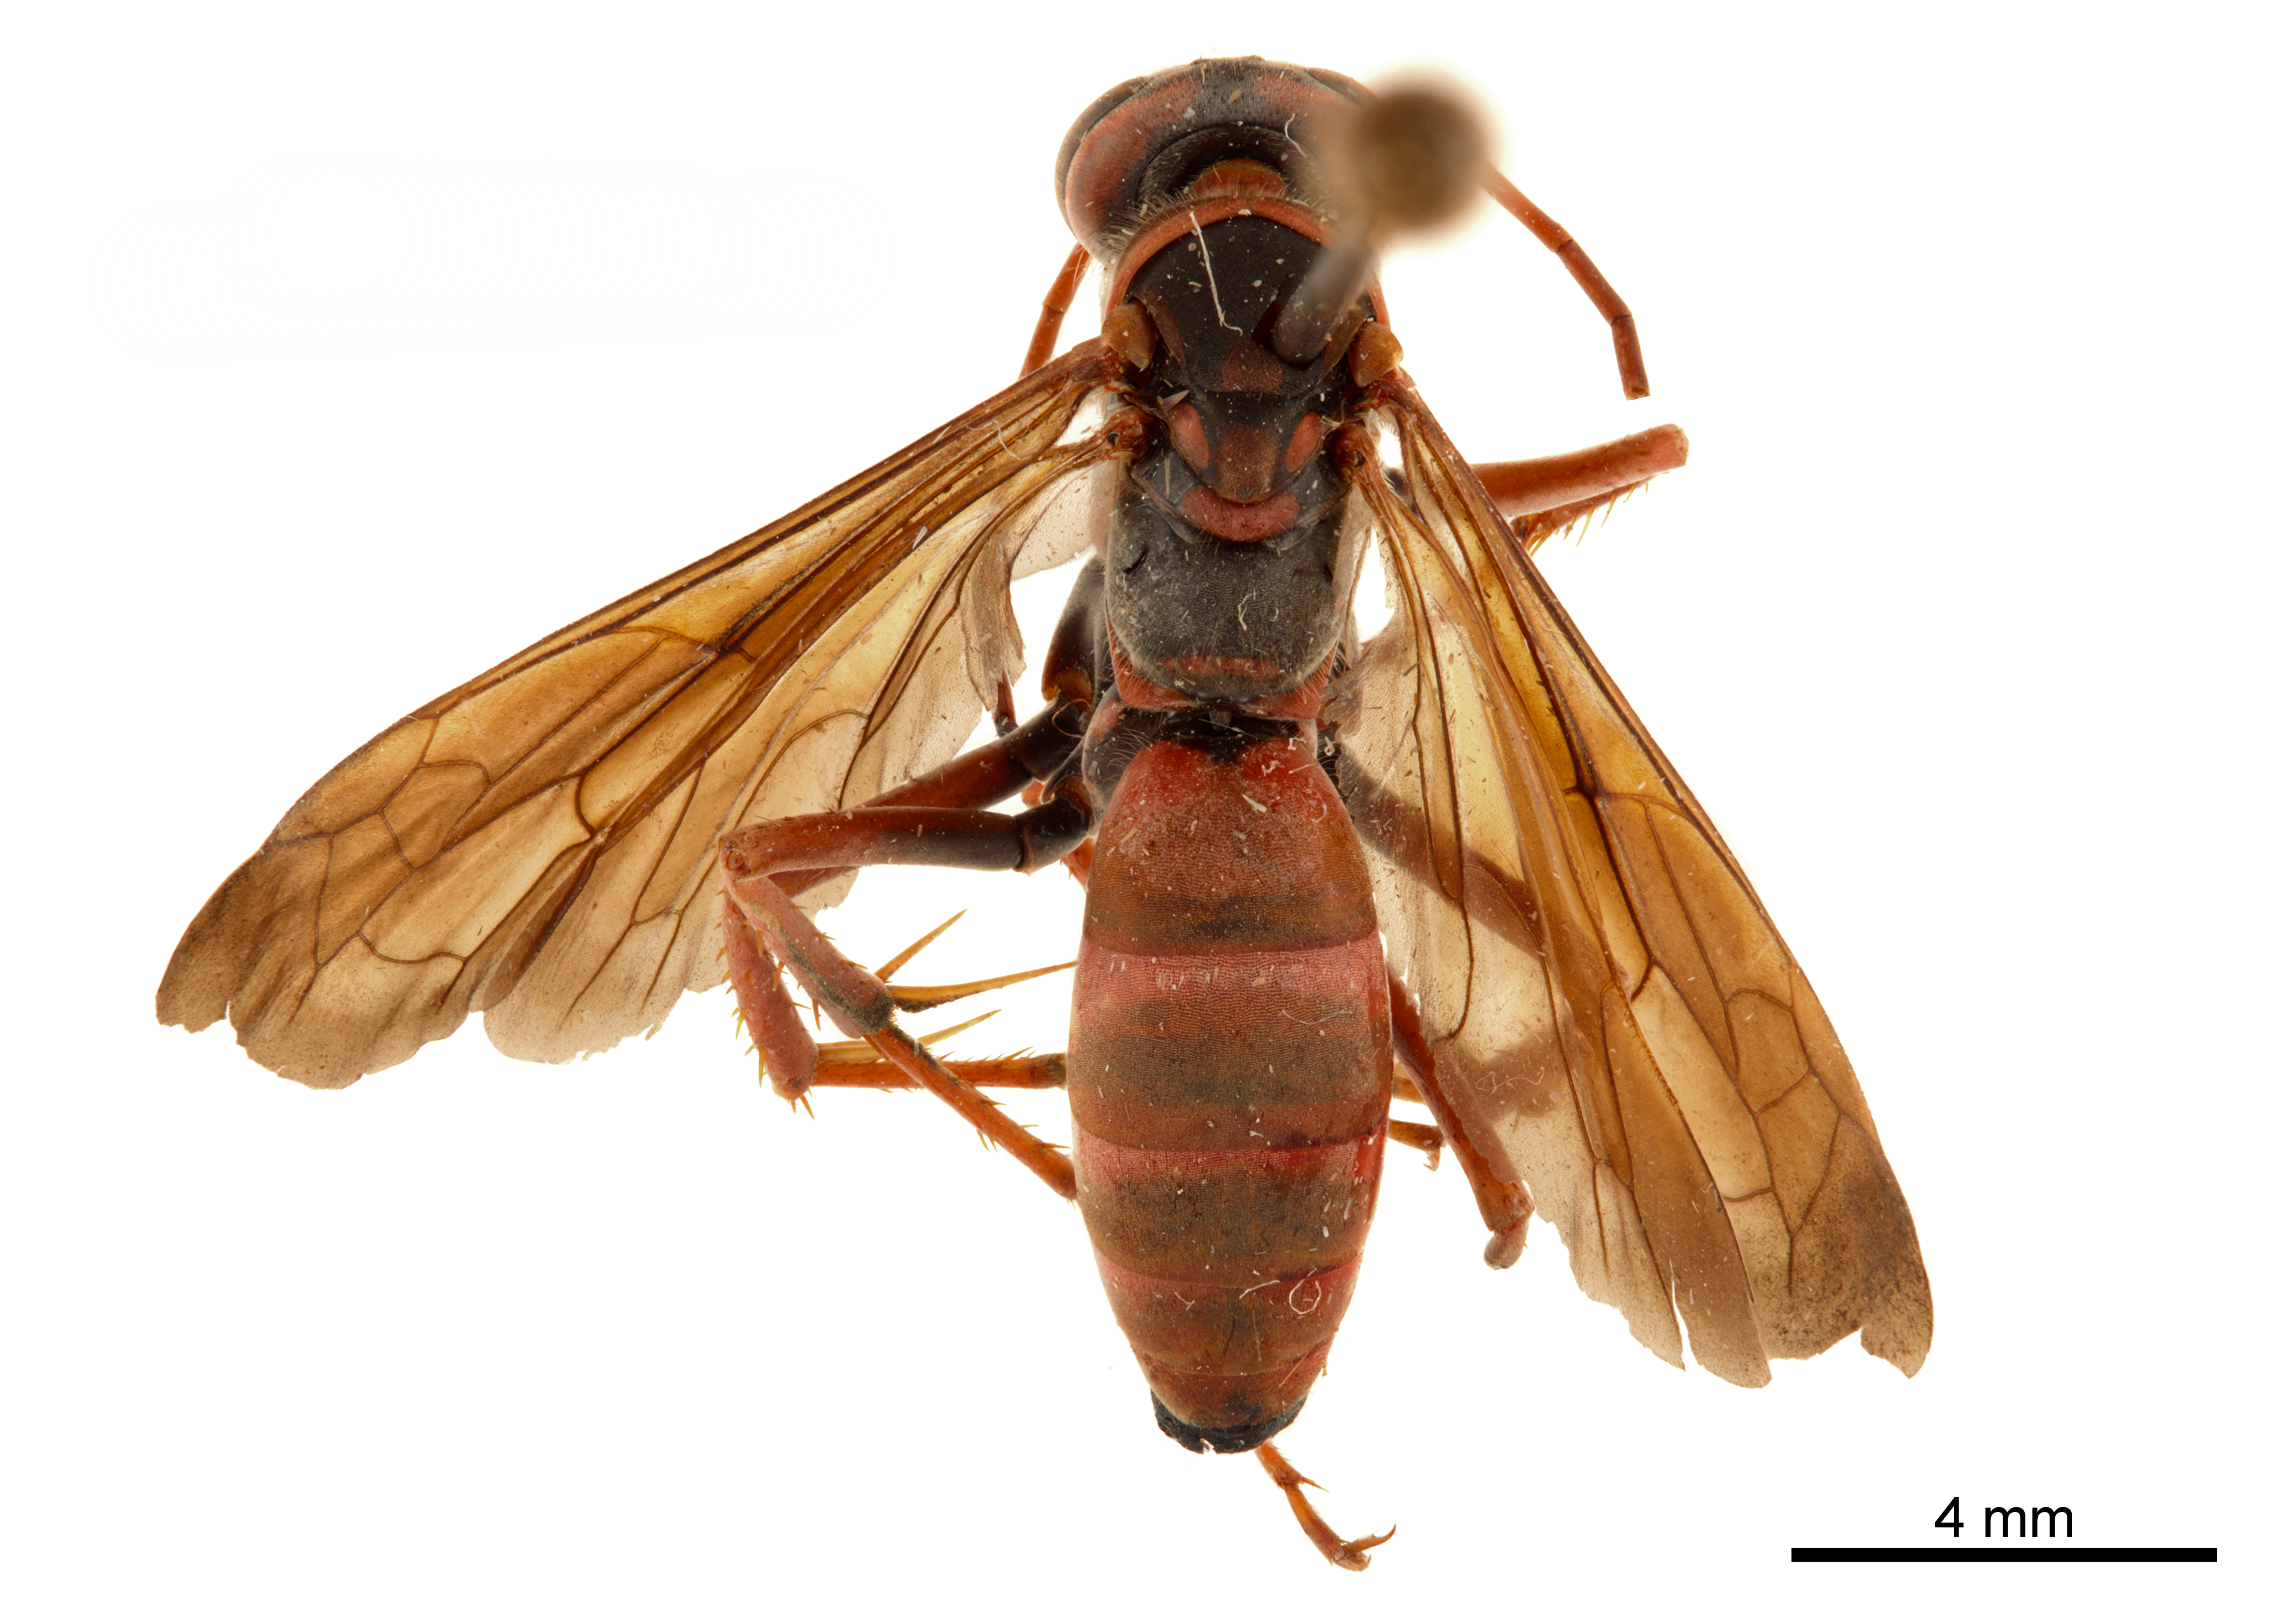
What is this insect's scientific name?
Poecilopompilus interruptus
